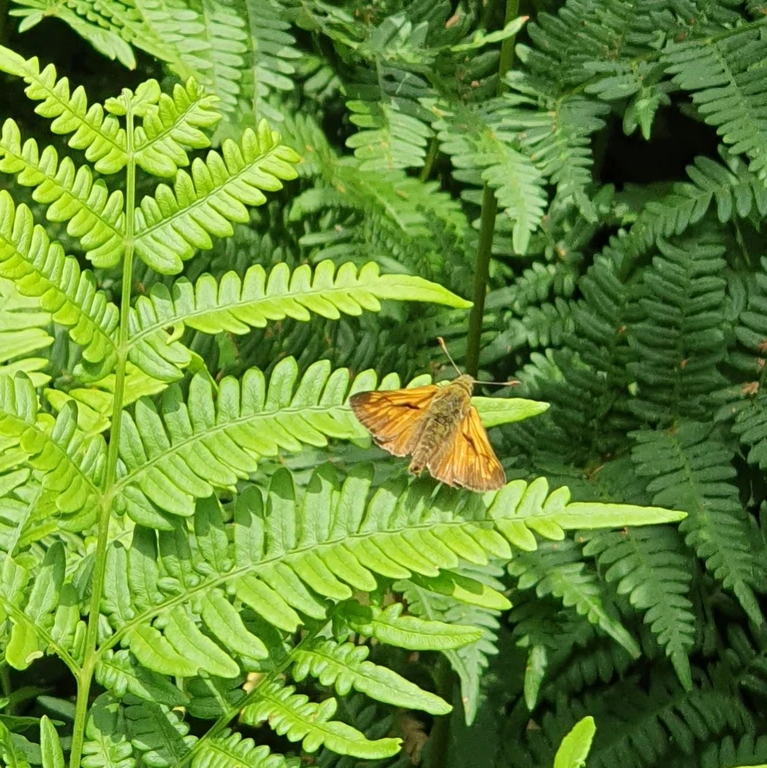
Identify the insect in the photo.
Ochlodes sylvanus (also Ochlodes venata)
